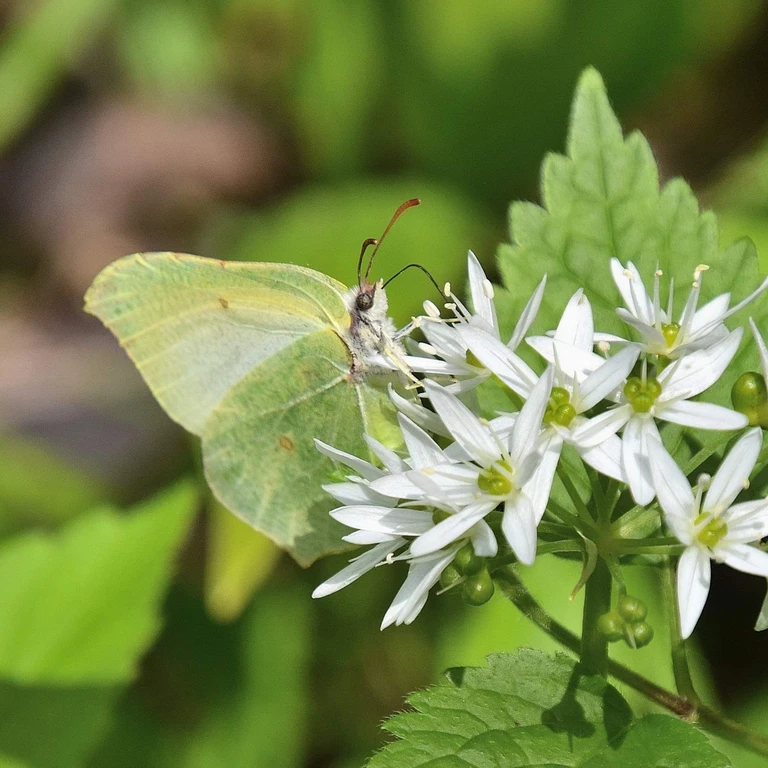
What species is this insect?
Gonepteryx rhamni
